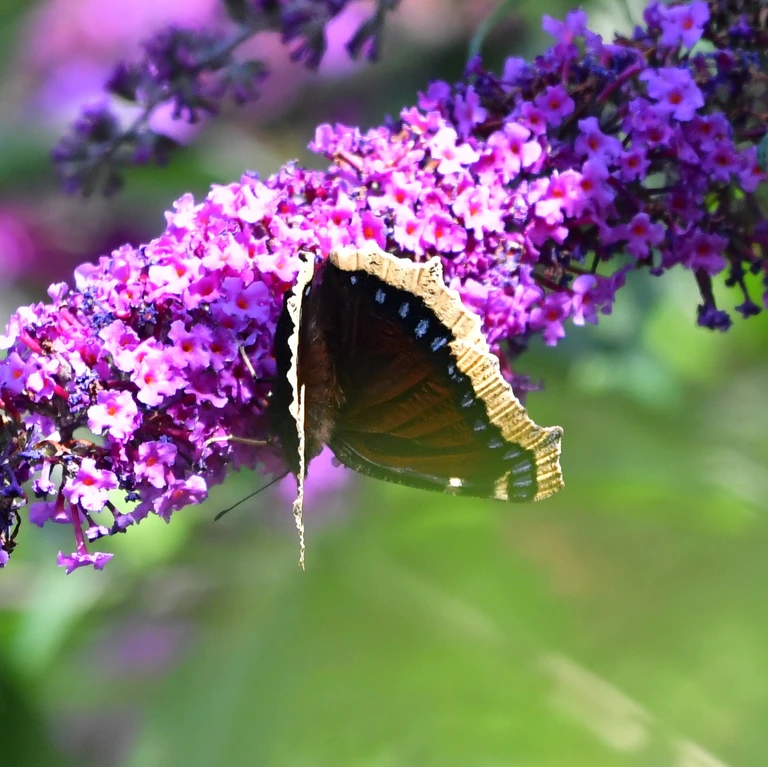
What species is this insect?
Nymphalis antiopa
